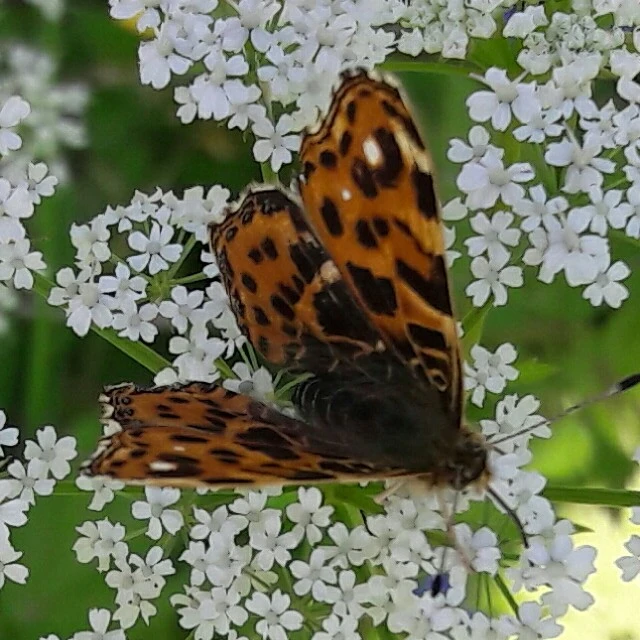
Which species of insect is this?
Araschnia levana
